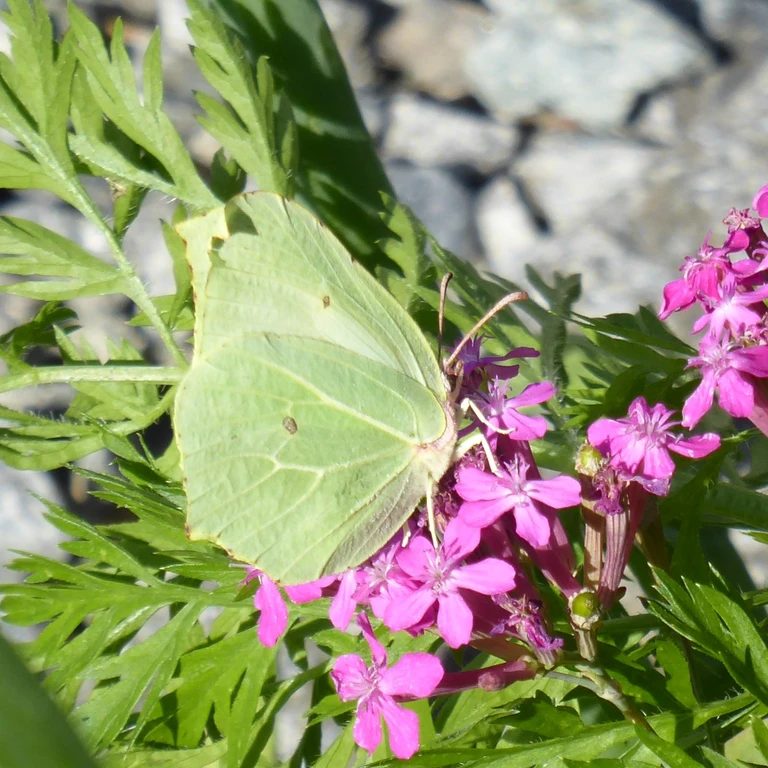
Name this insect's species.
Gonepteryx rhamni
